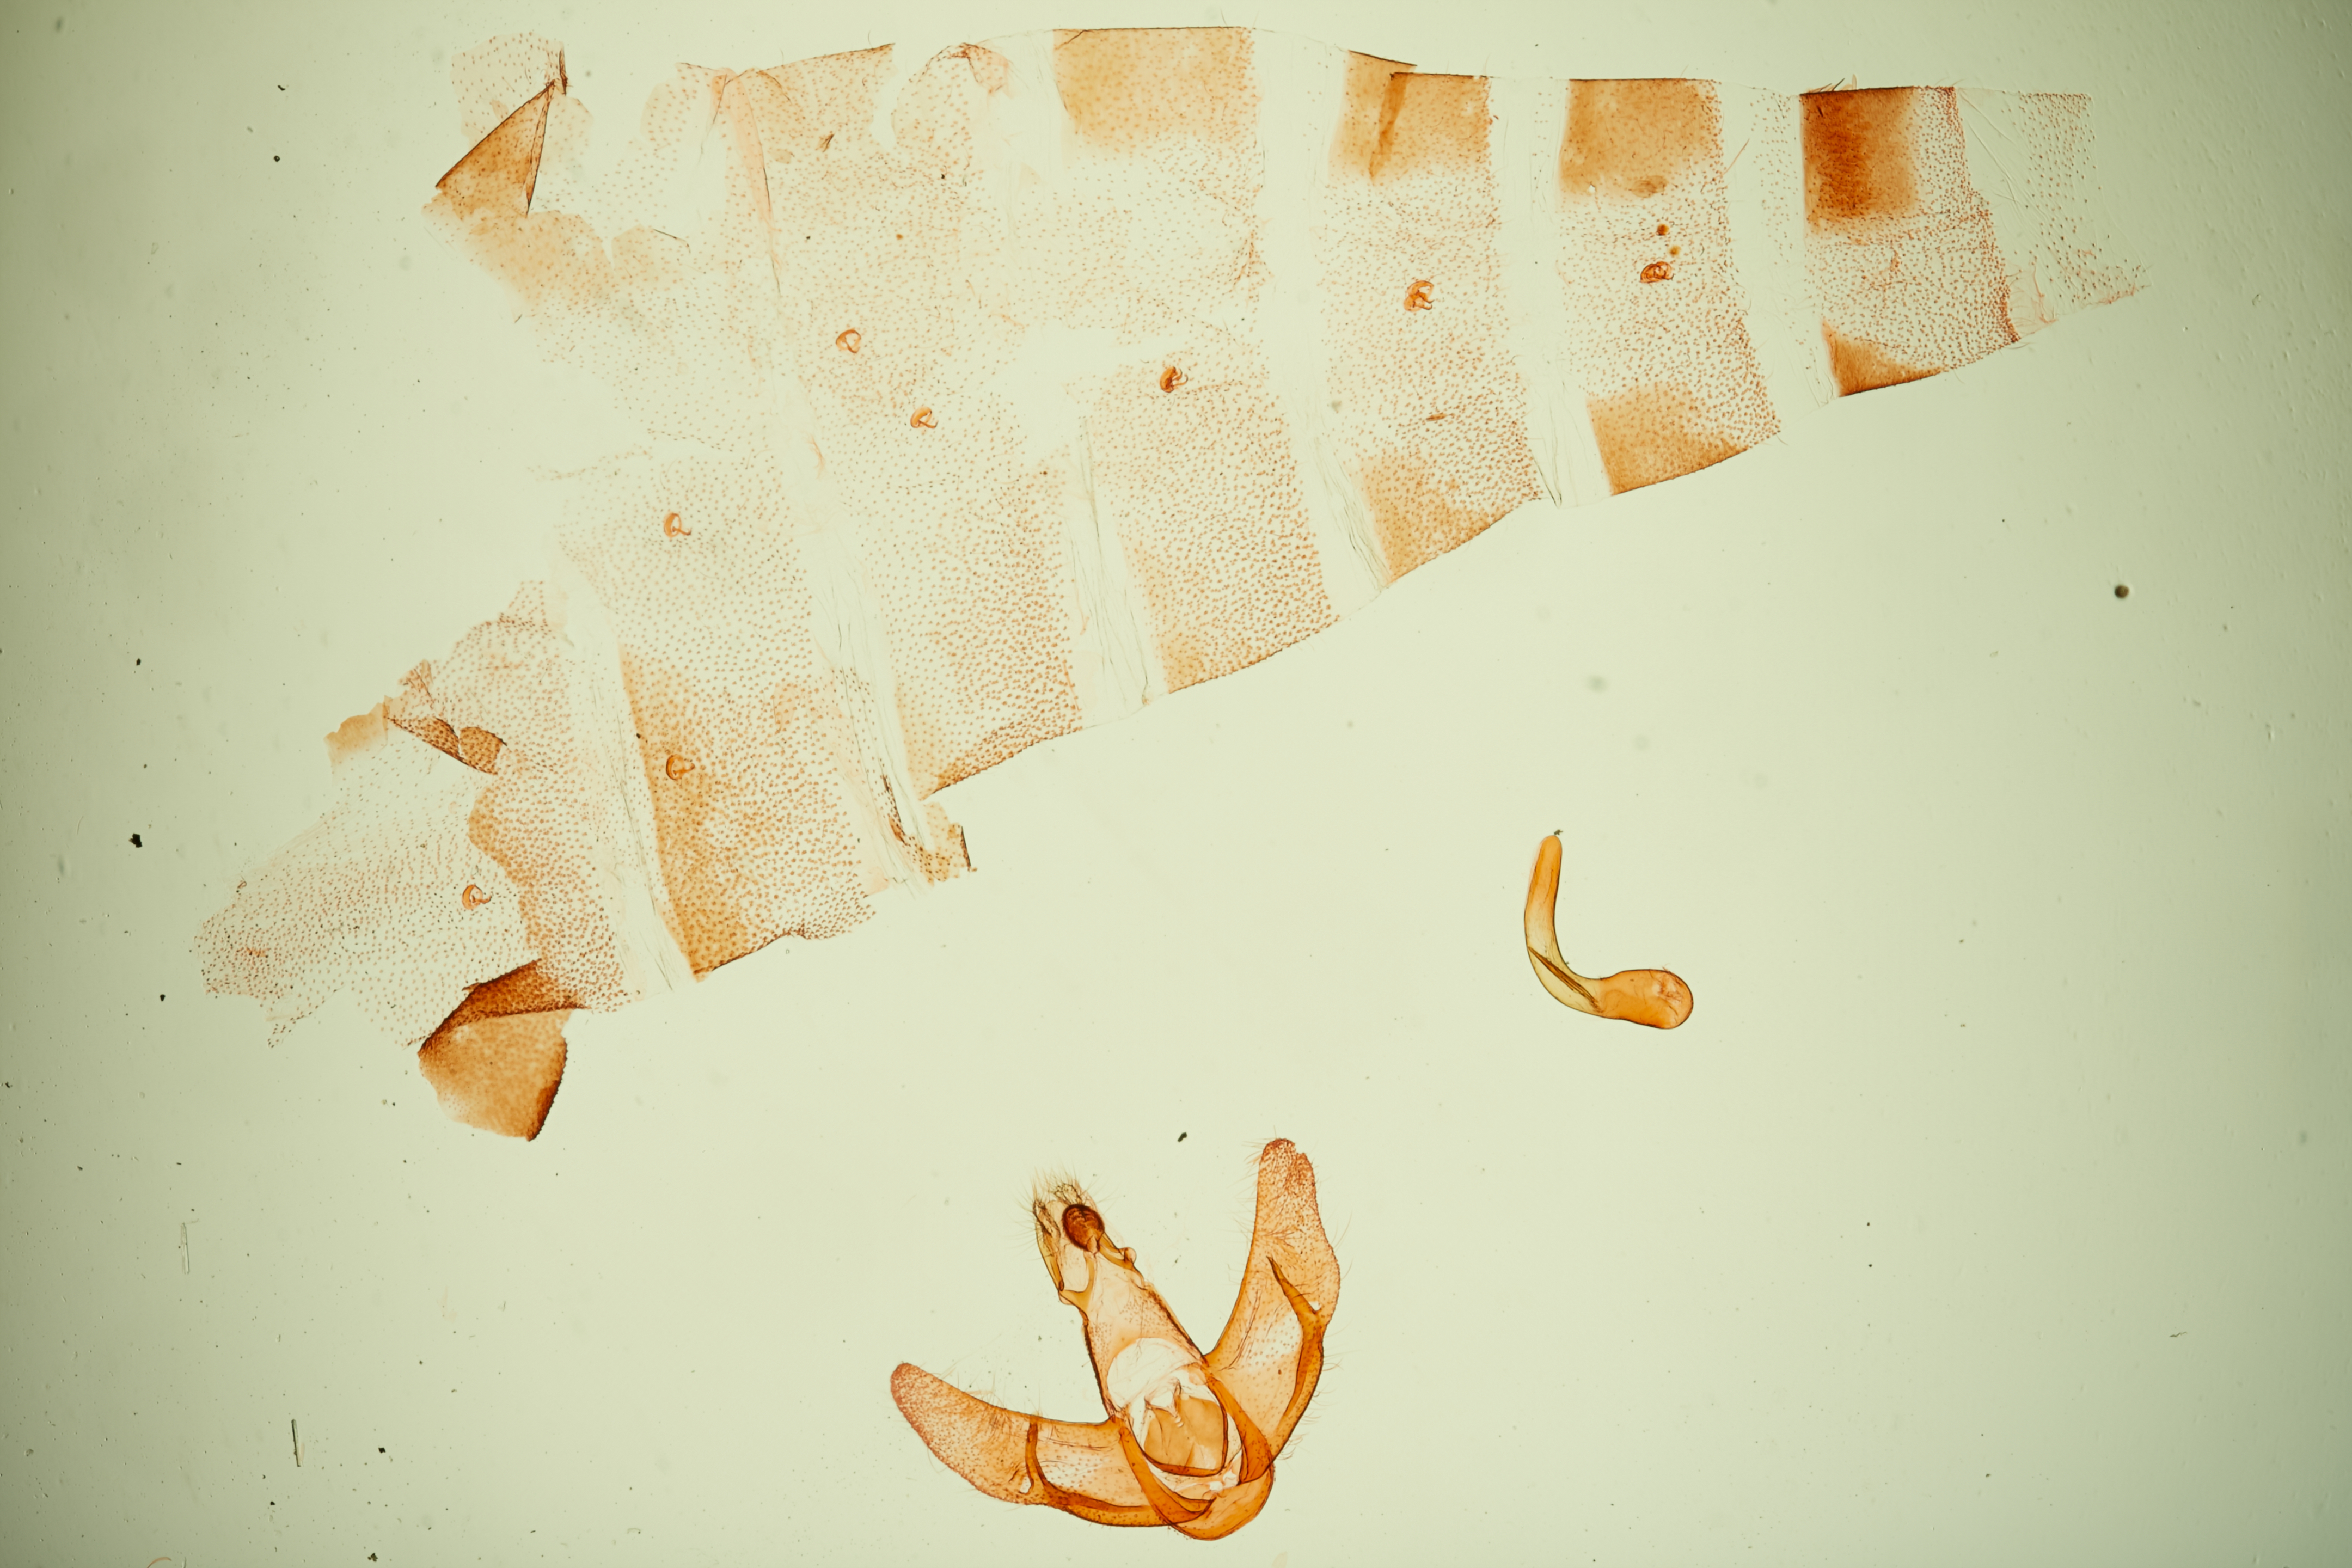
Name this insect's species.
Semioscopis mcdunnoughi
